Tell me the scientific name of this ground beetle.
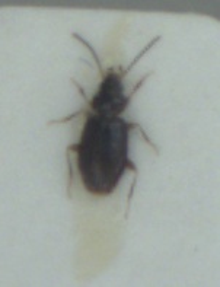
Tachys bistriatus
